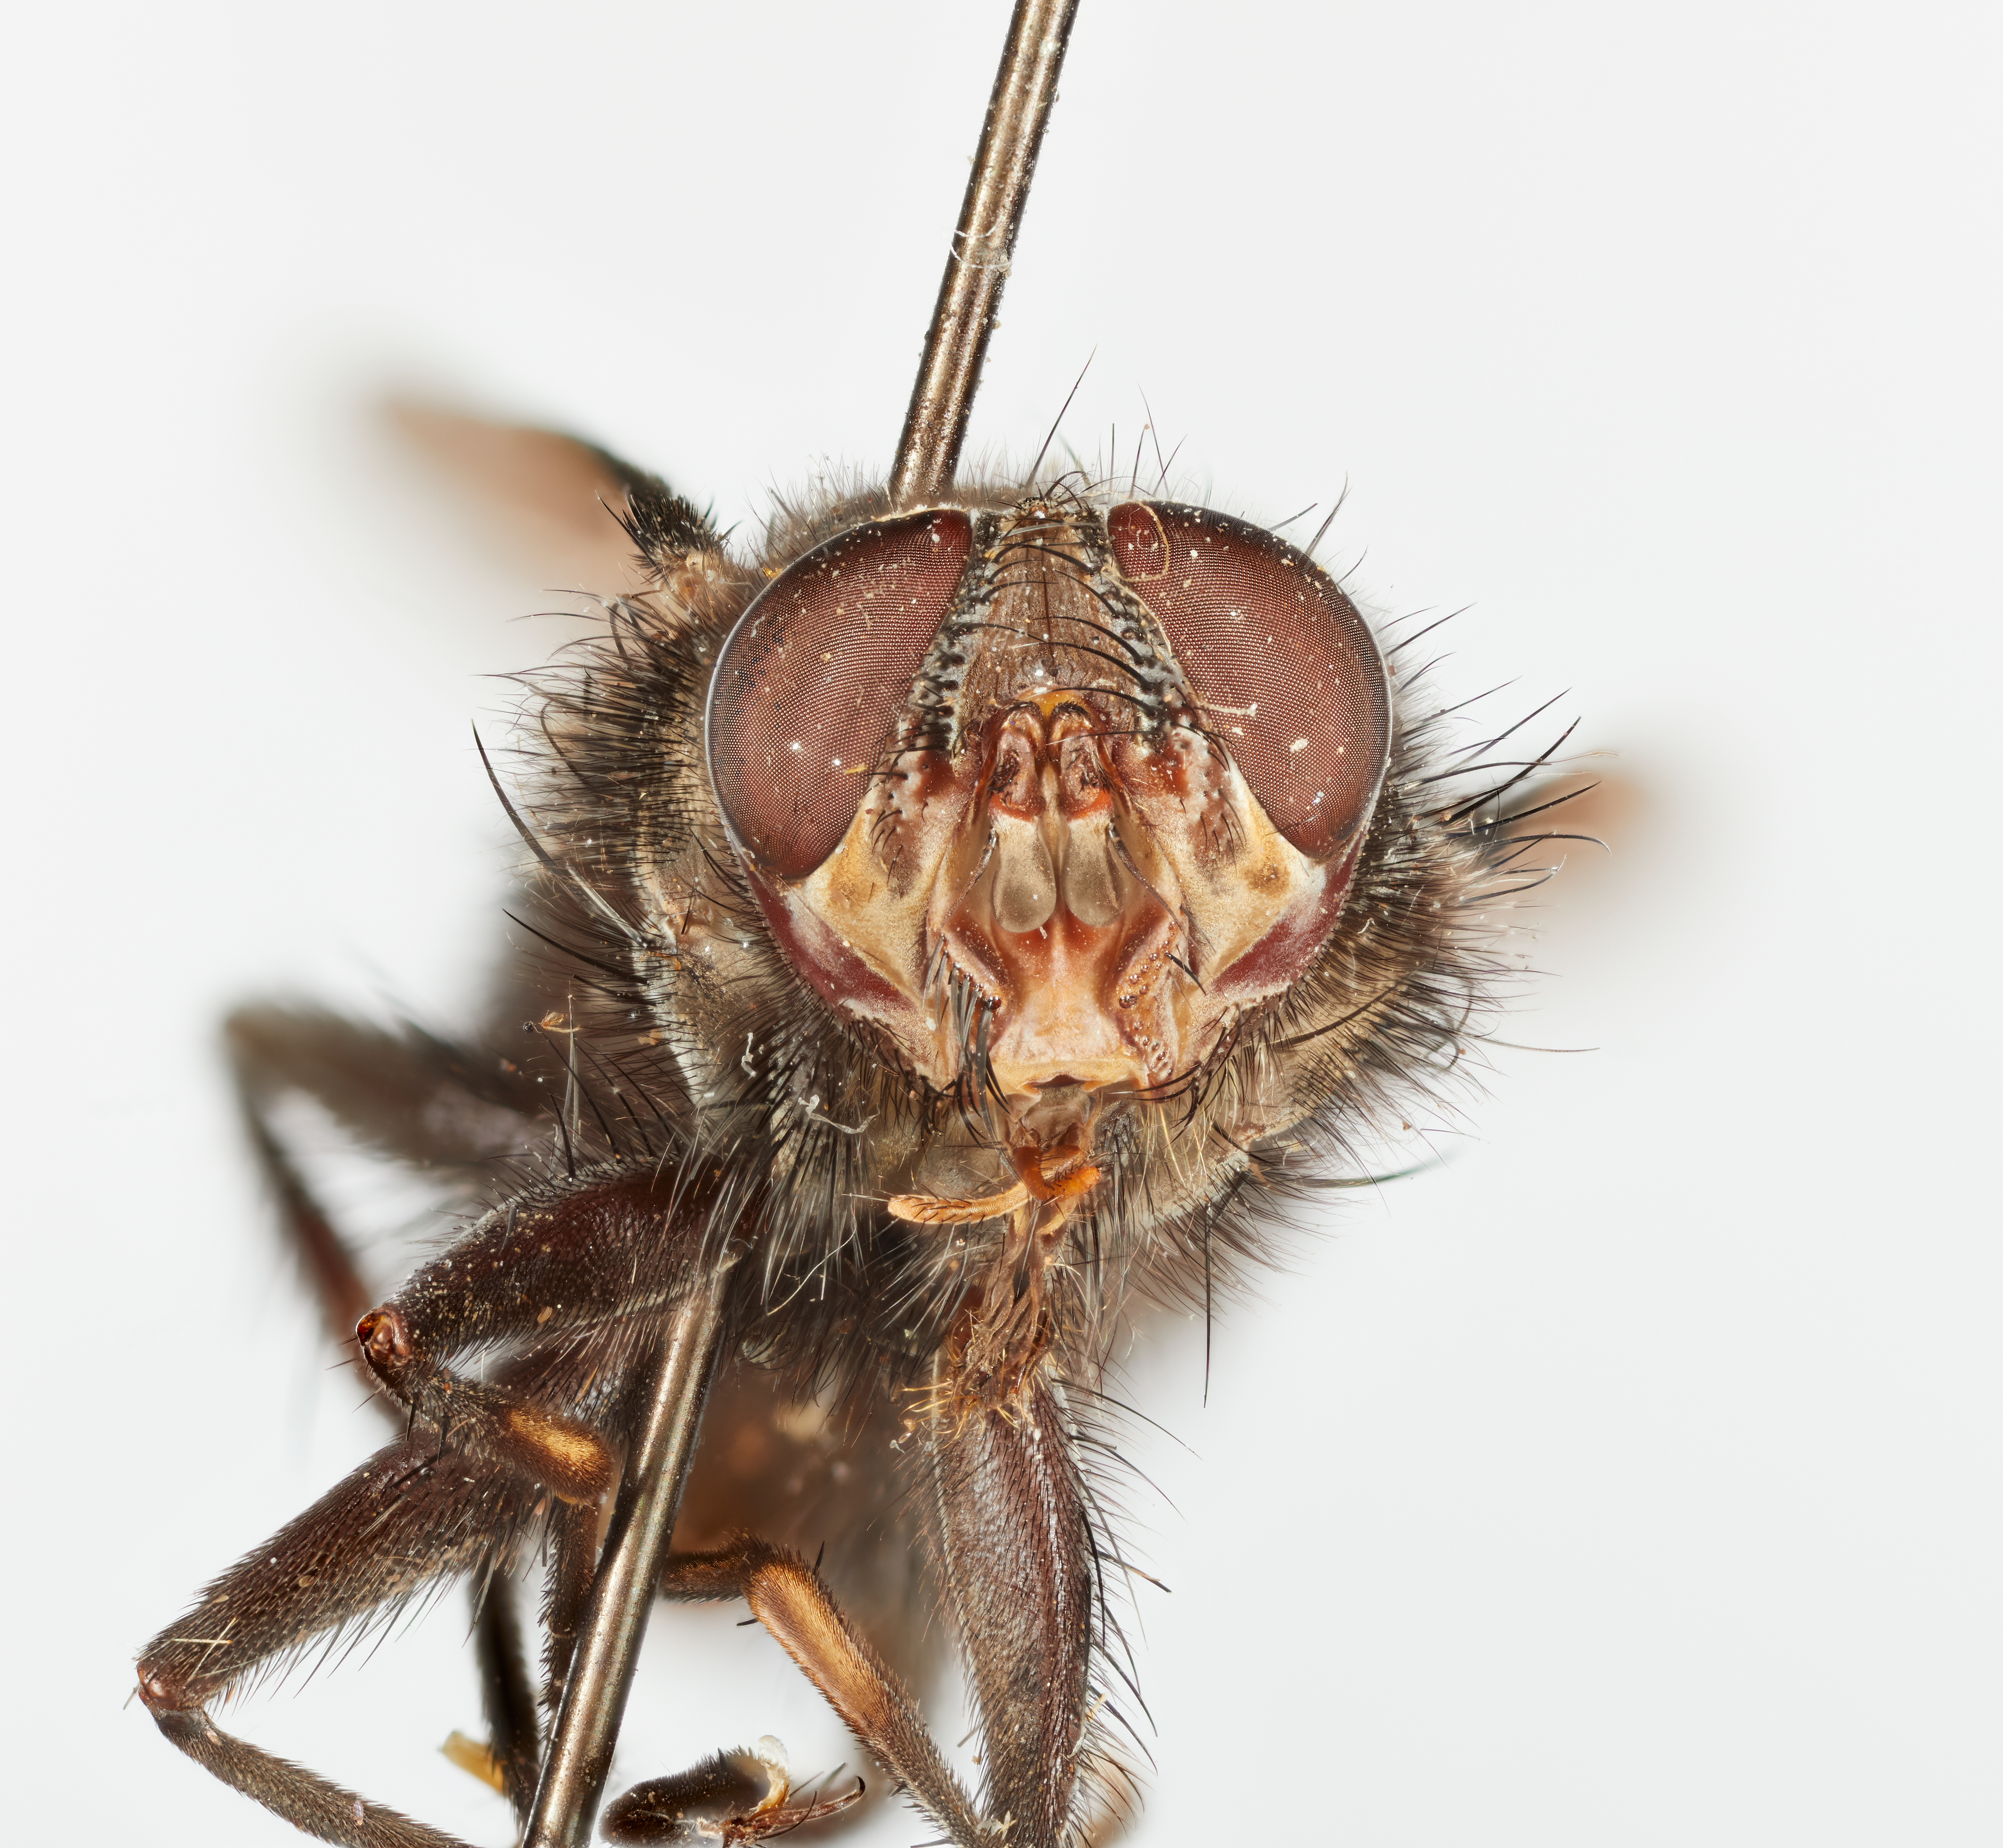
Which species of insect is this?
Psecacera robusta
